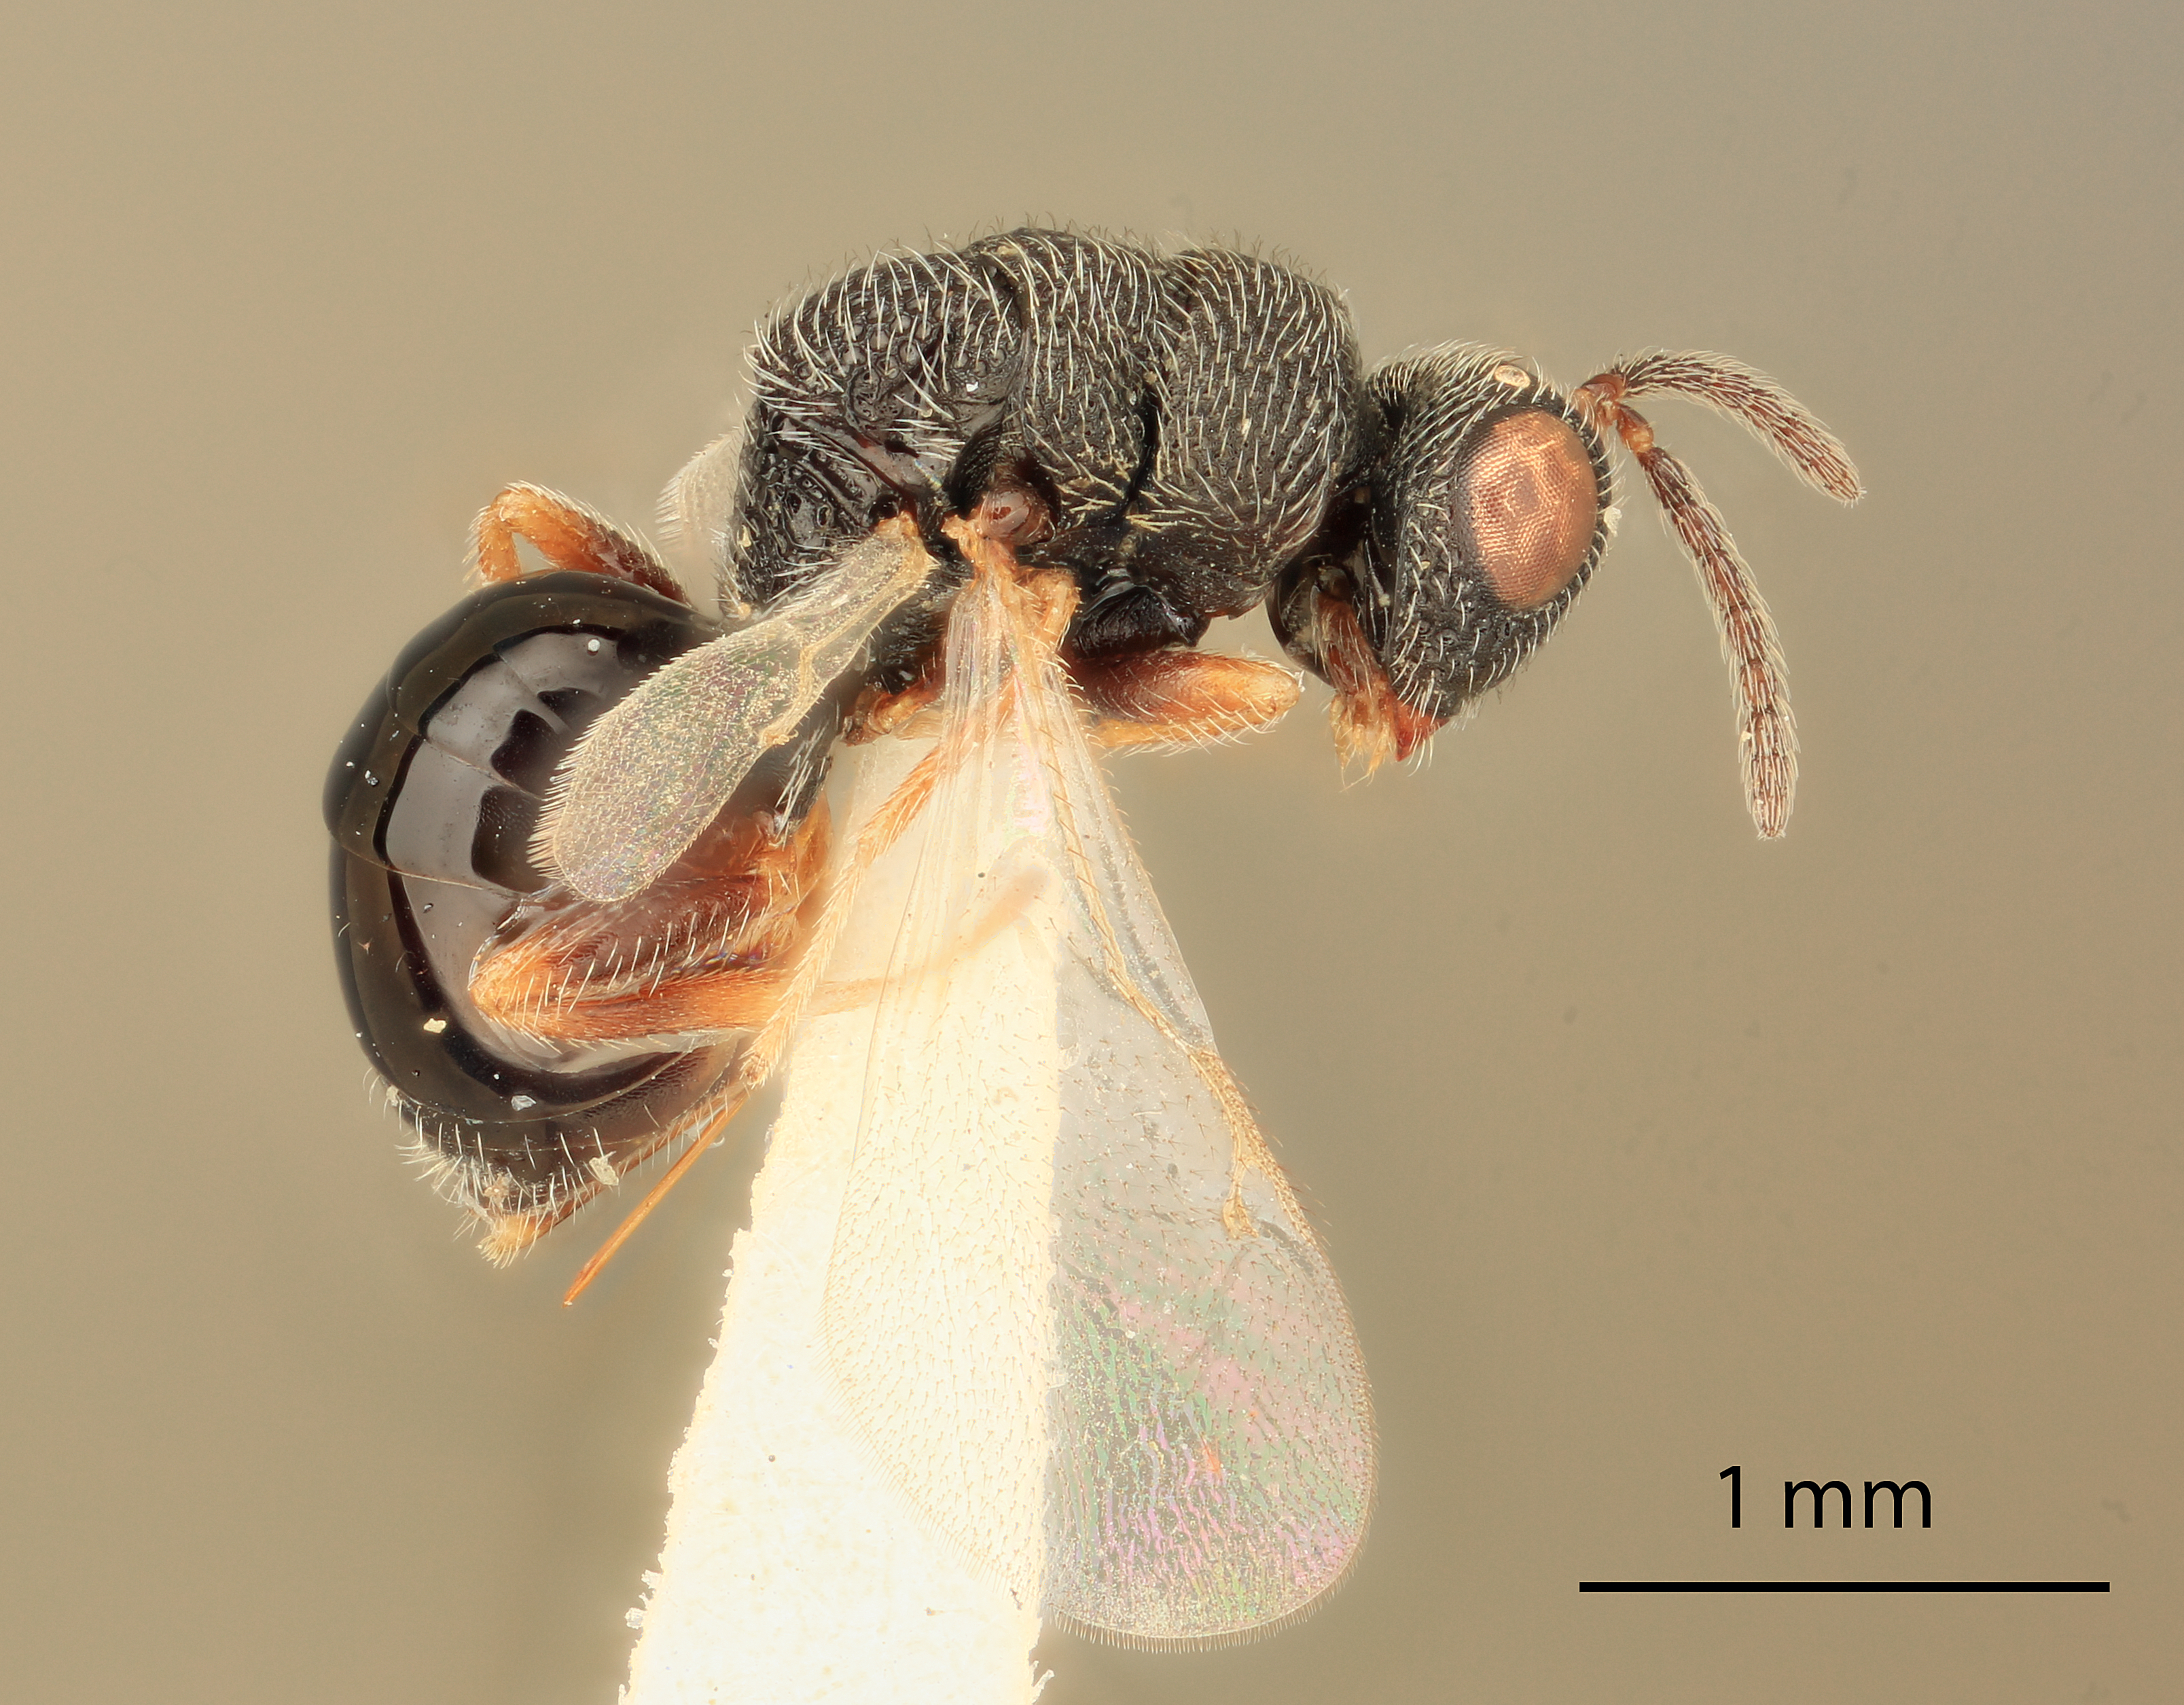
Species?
Eurytoma attiva
